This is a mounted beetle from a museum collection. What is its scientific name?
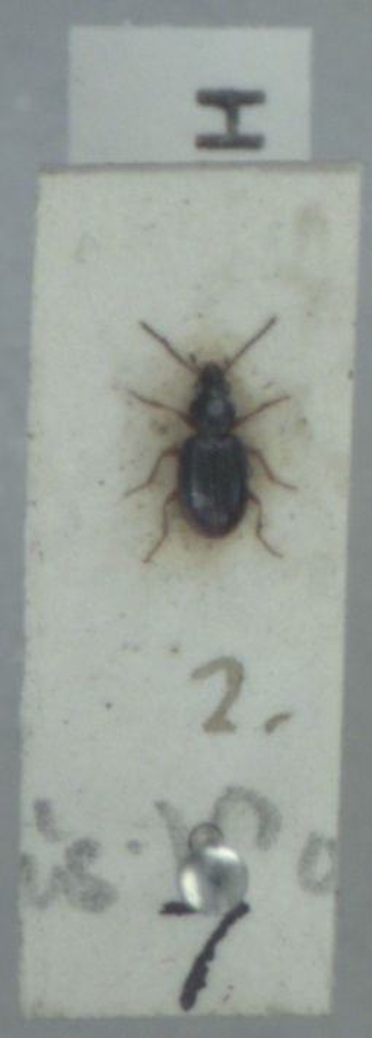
Bembidion assimile
